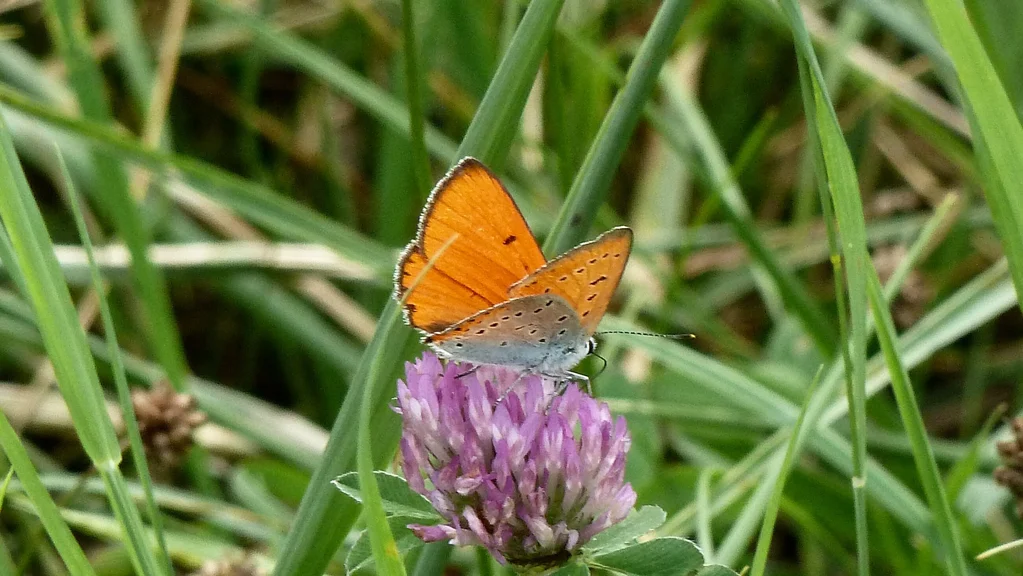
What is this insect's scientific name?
Lycaena dispar
